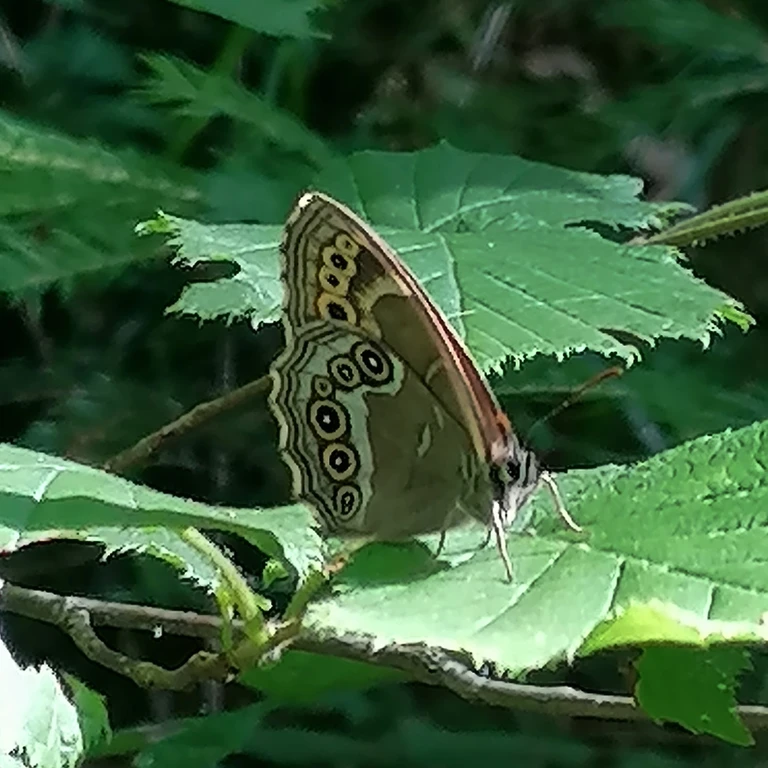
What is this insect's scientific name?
Lopinga achine (also Pararge achine)
